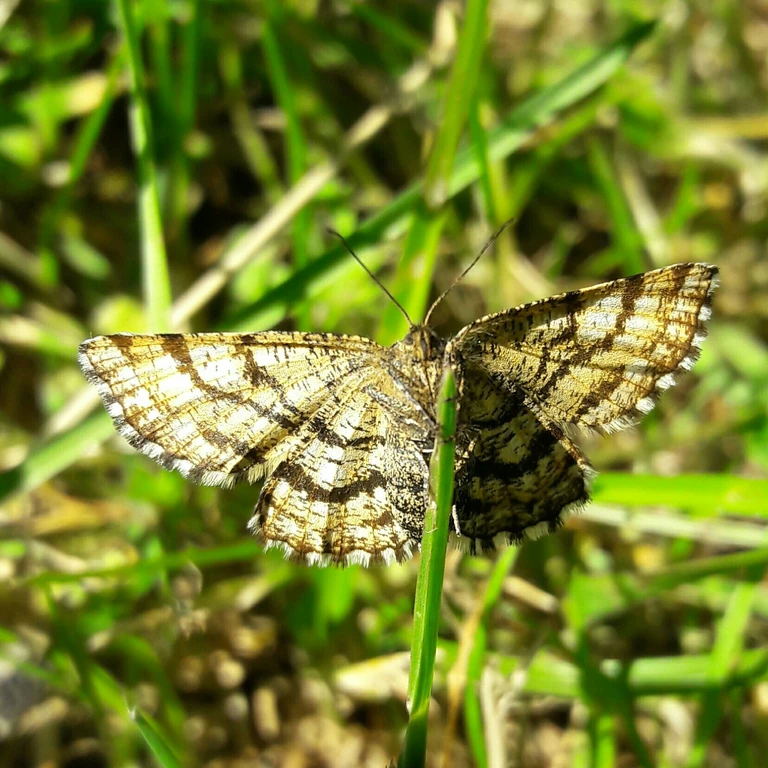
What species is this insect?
Ematurga atomaria
